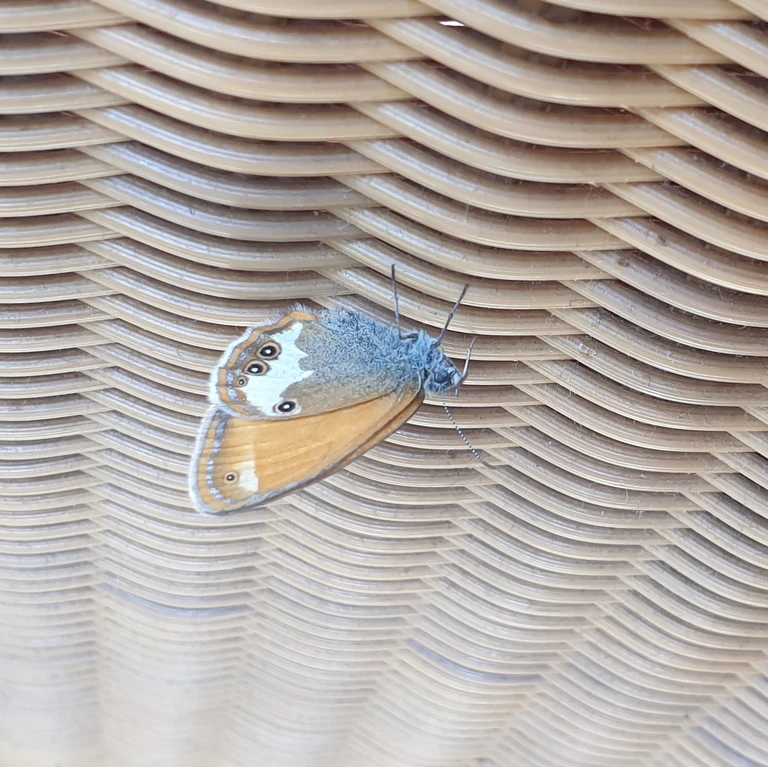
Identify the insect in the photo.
Coenonympha arcania
